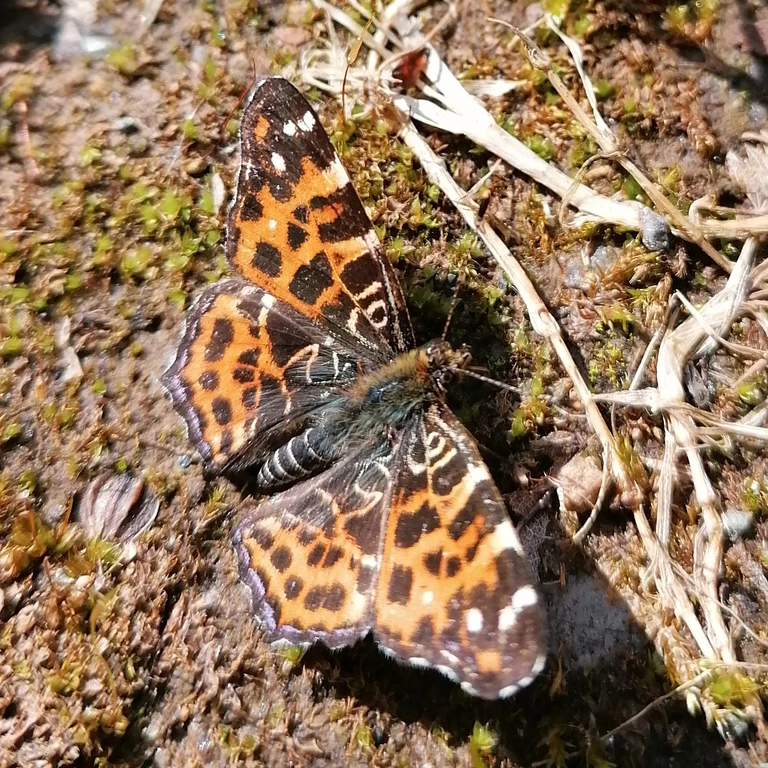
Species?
Araschnia levana
